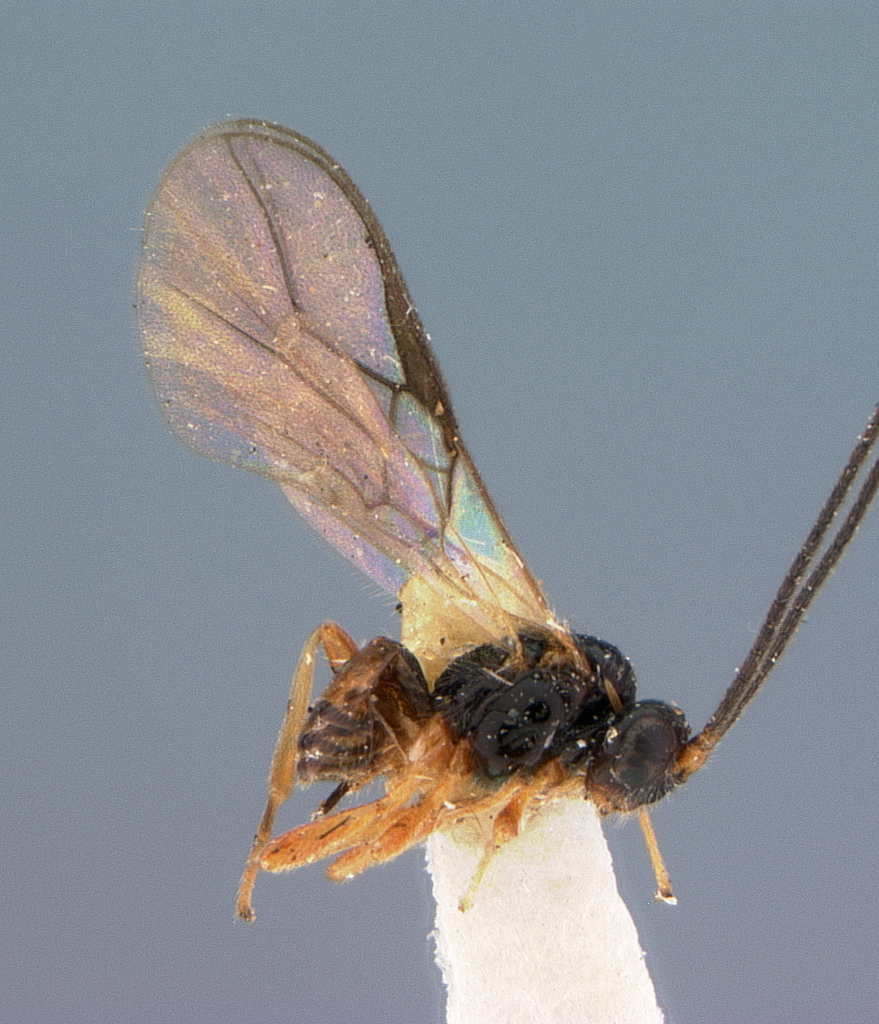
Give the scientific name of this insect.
Opius hubbelli
